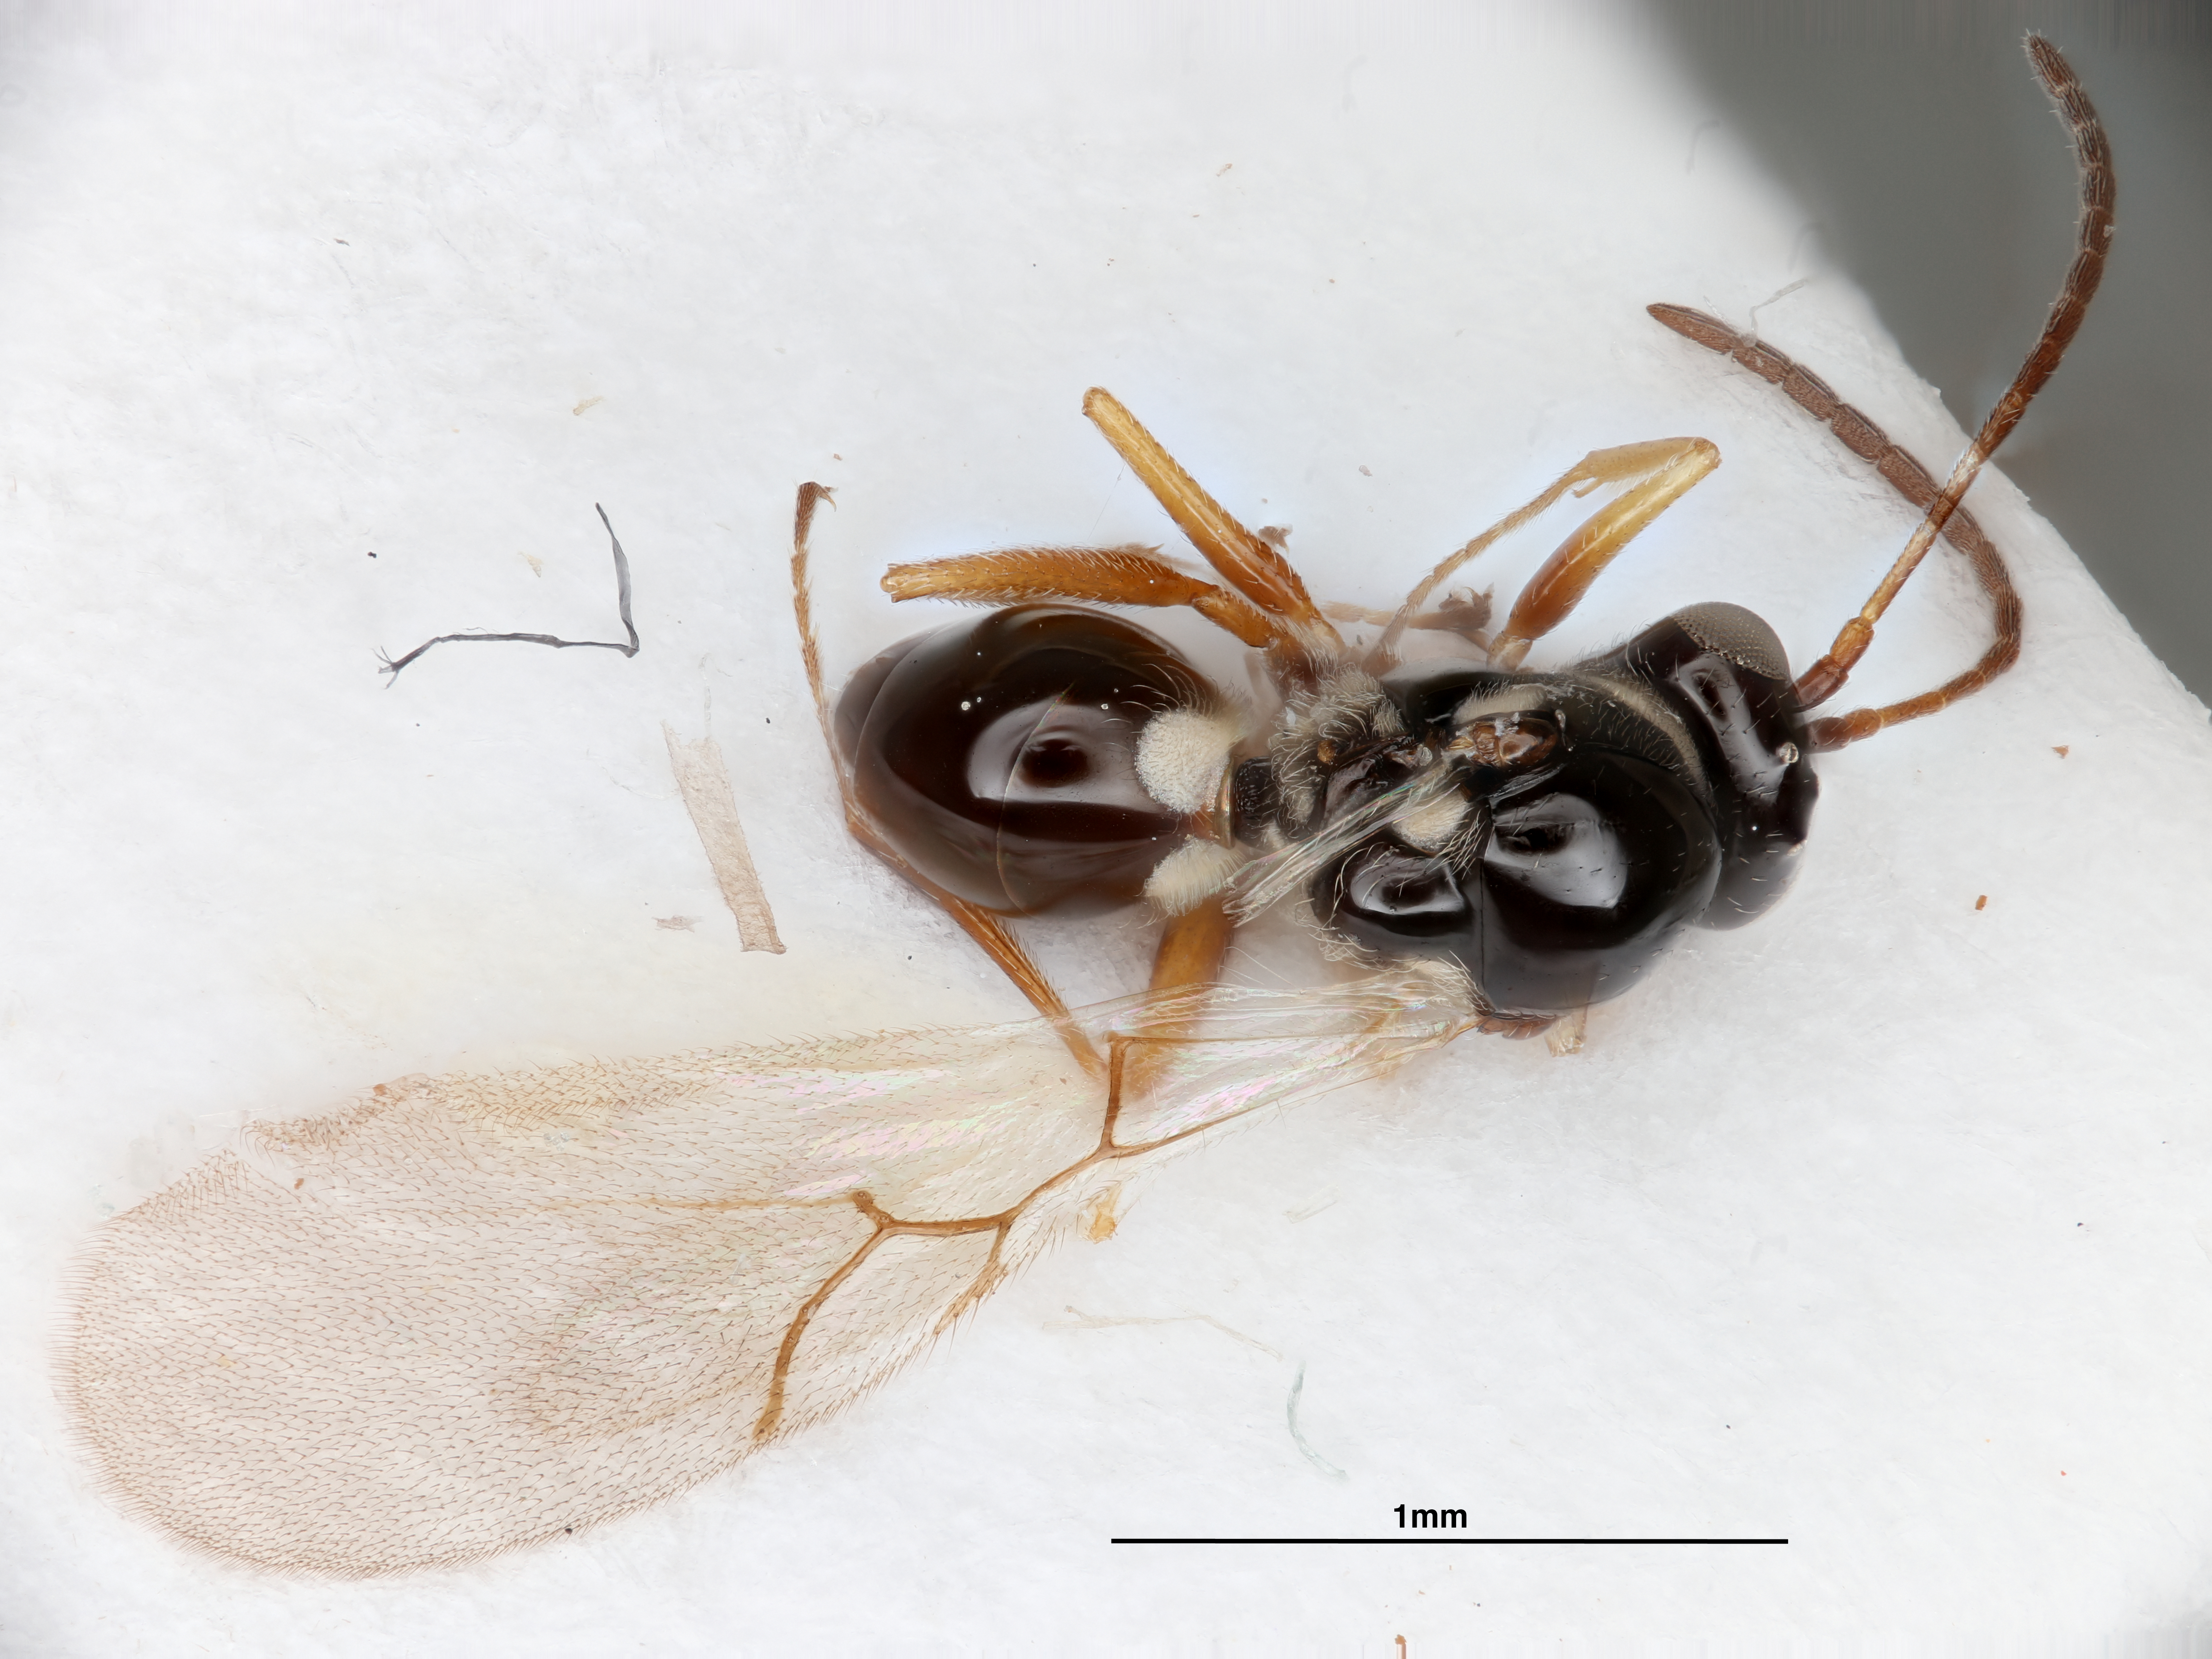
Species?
Alloxysta buffingtoni
